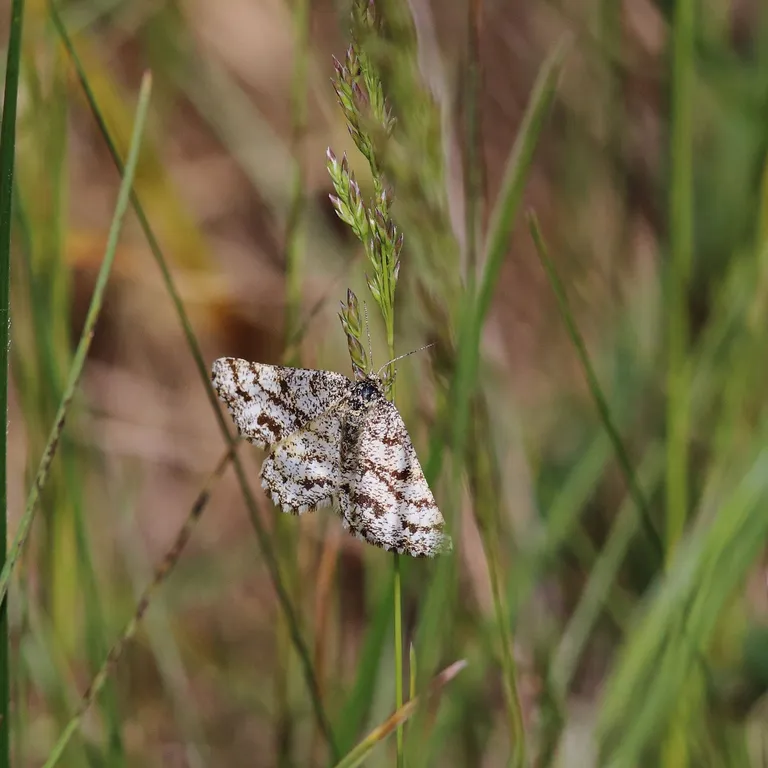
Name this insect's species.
Ematurga atomaria
